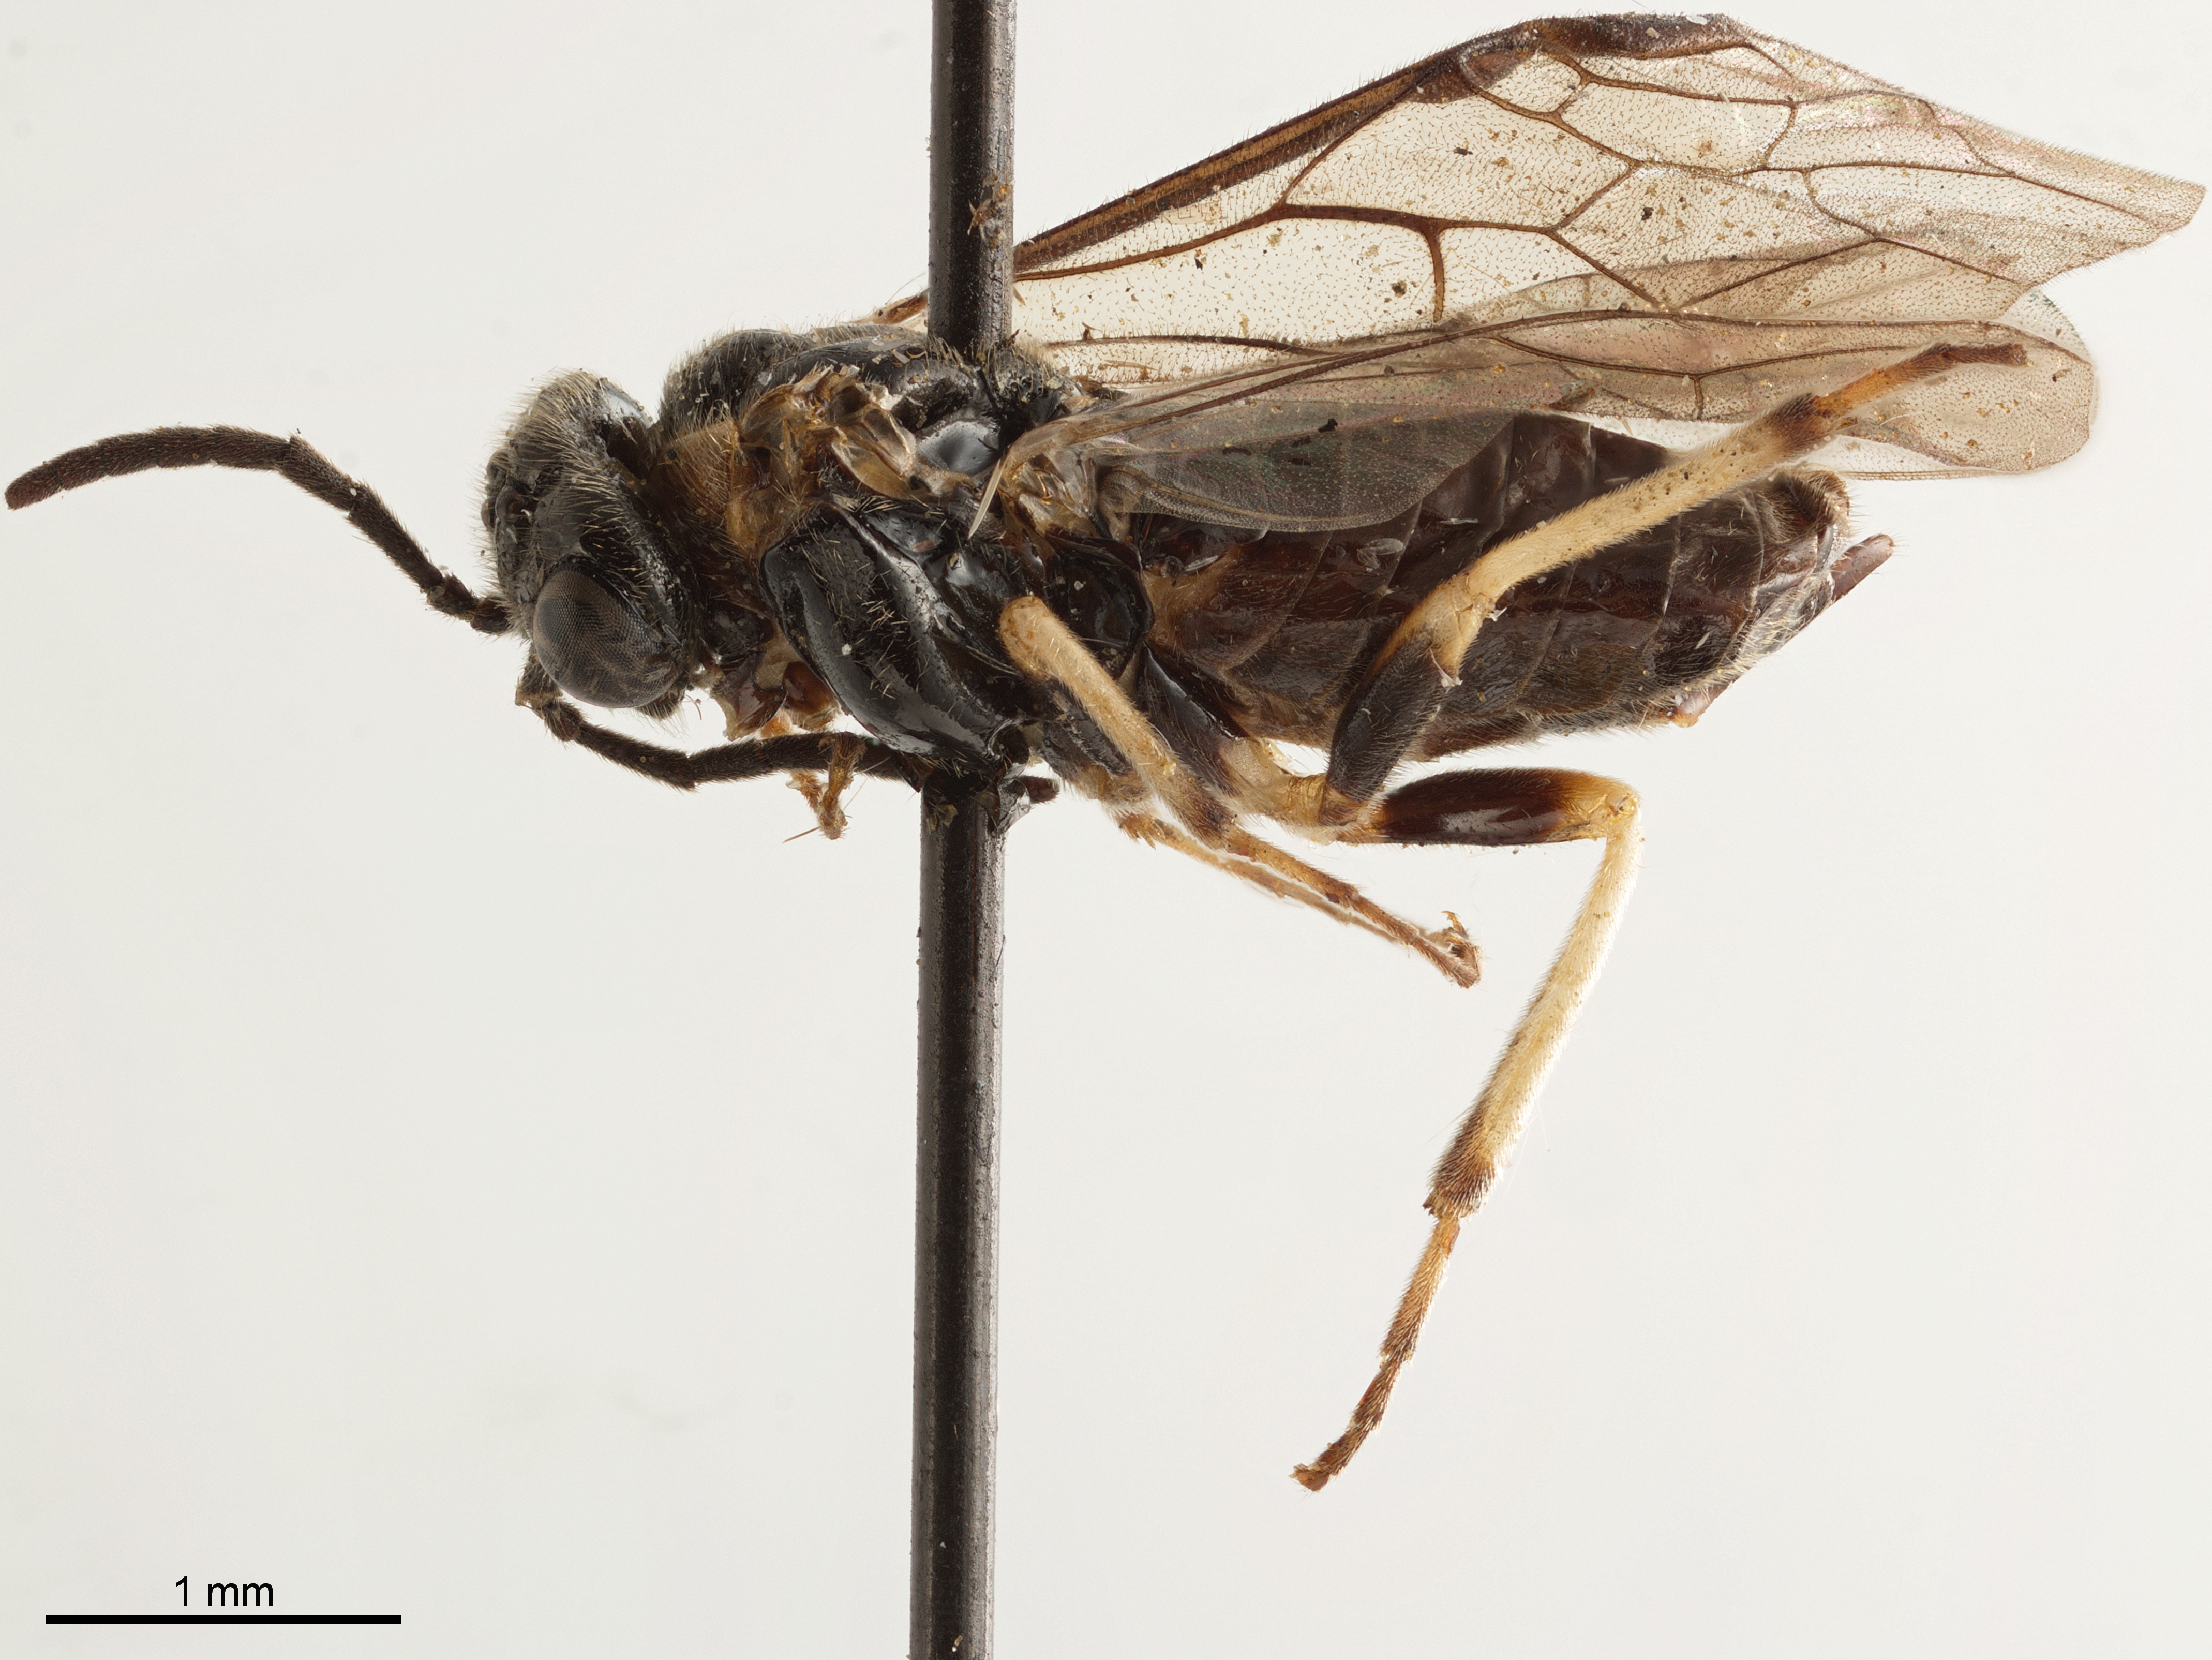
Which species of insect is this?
Blennia selandriiformis
